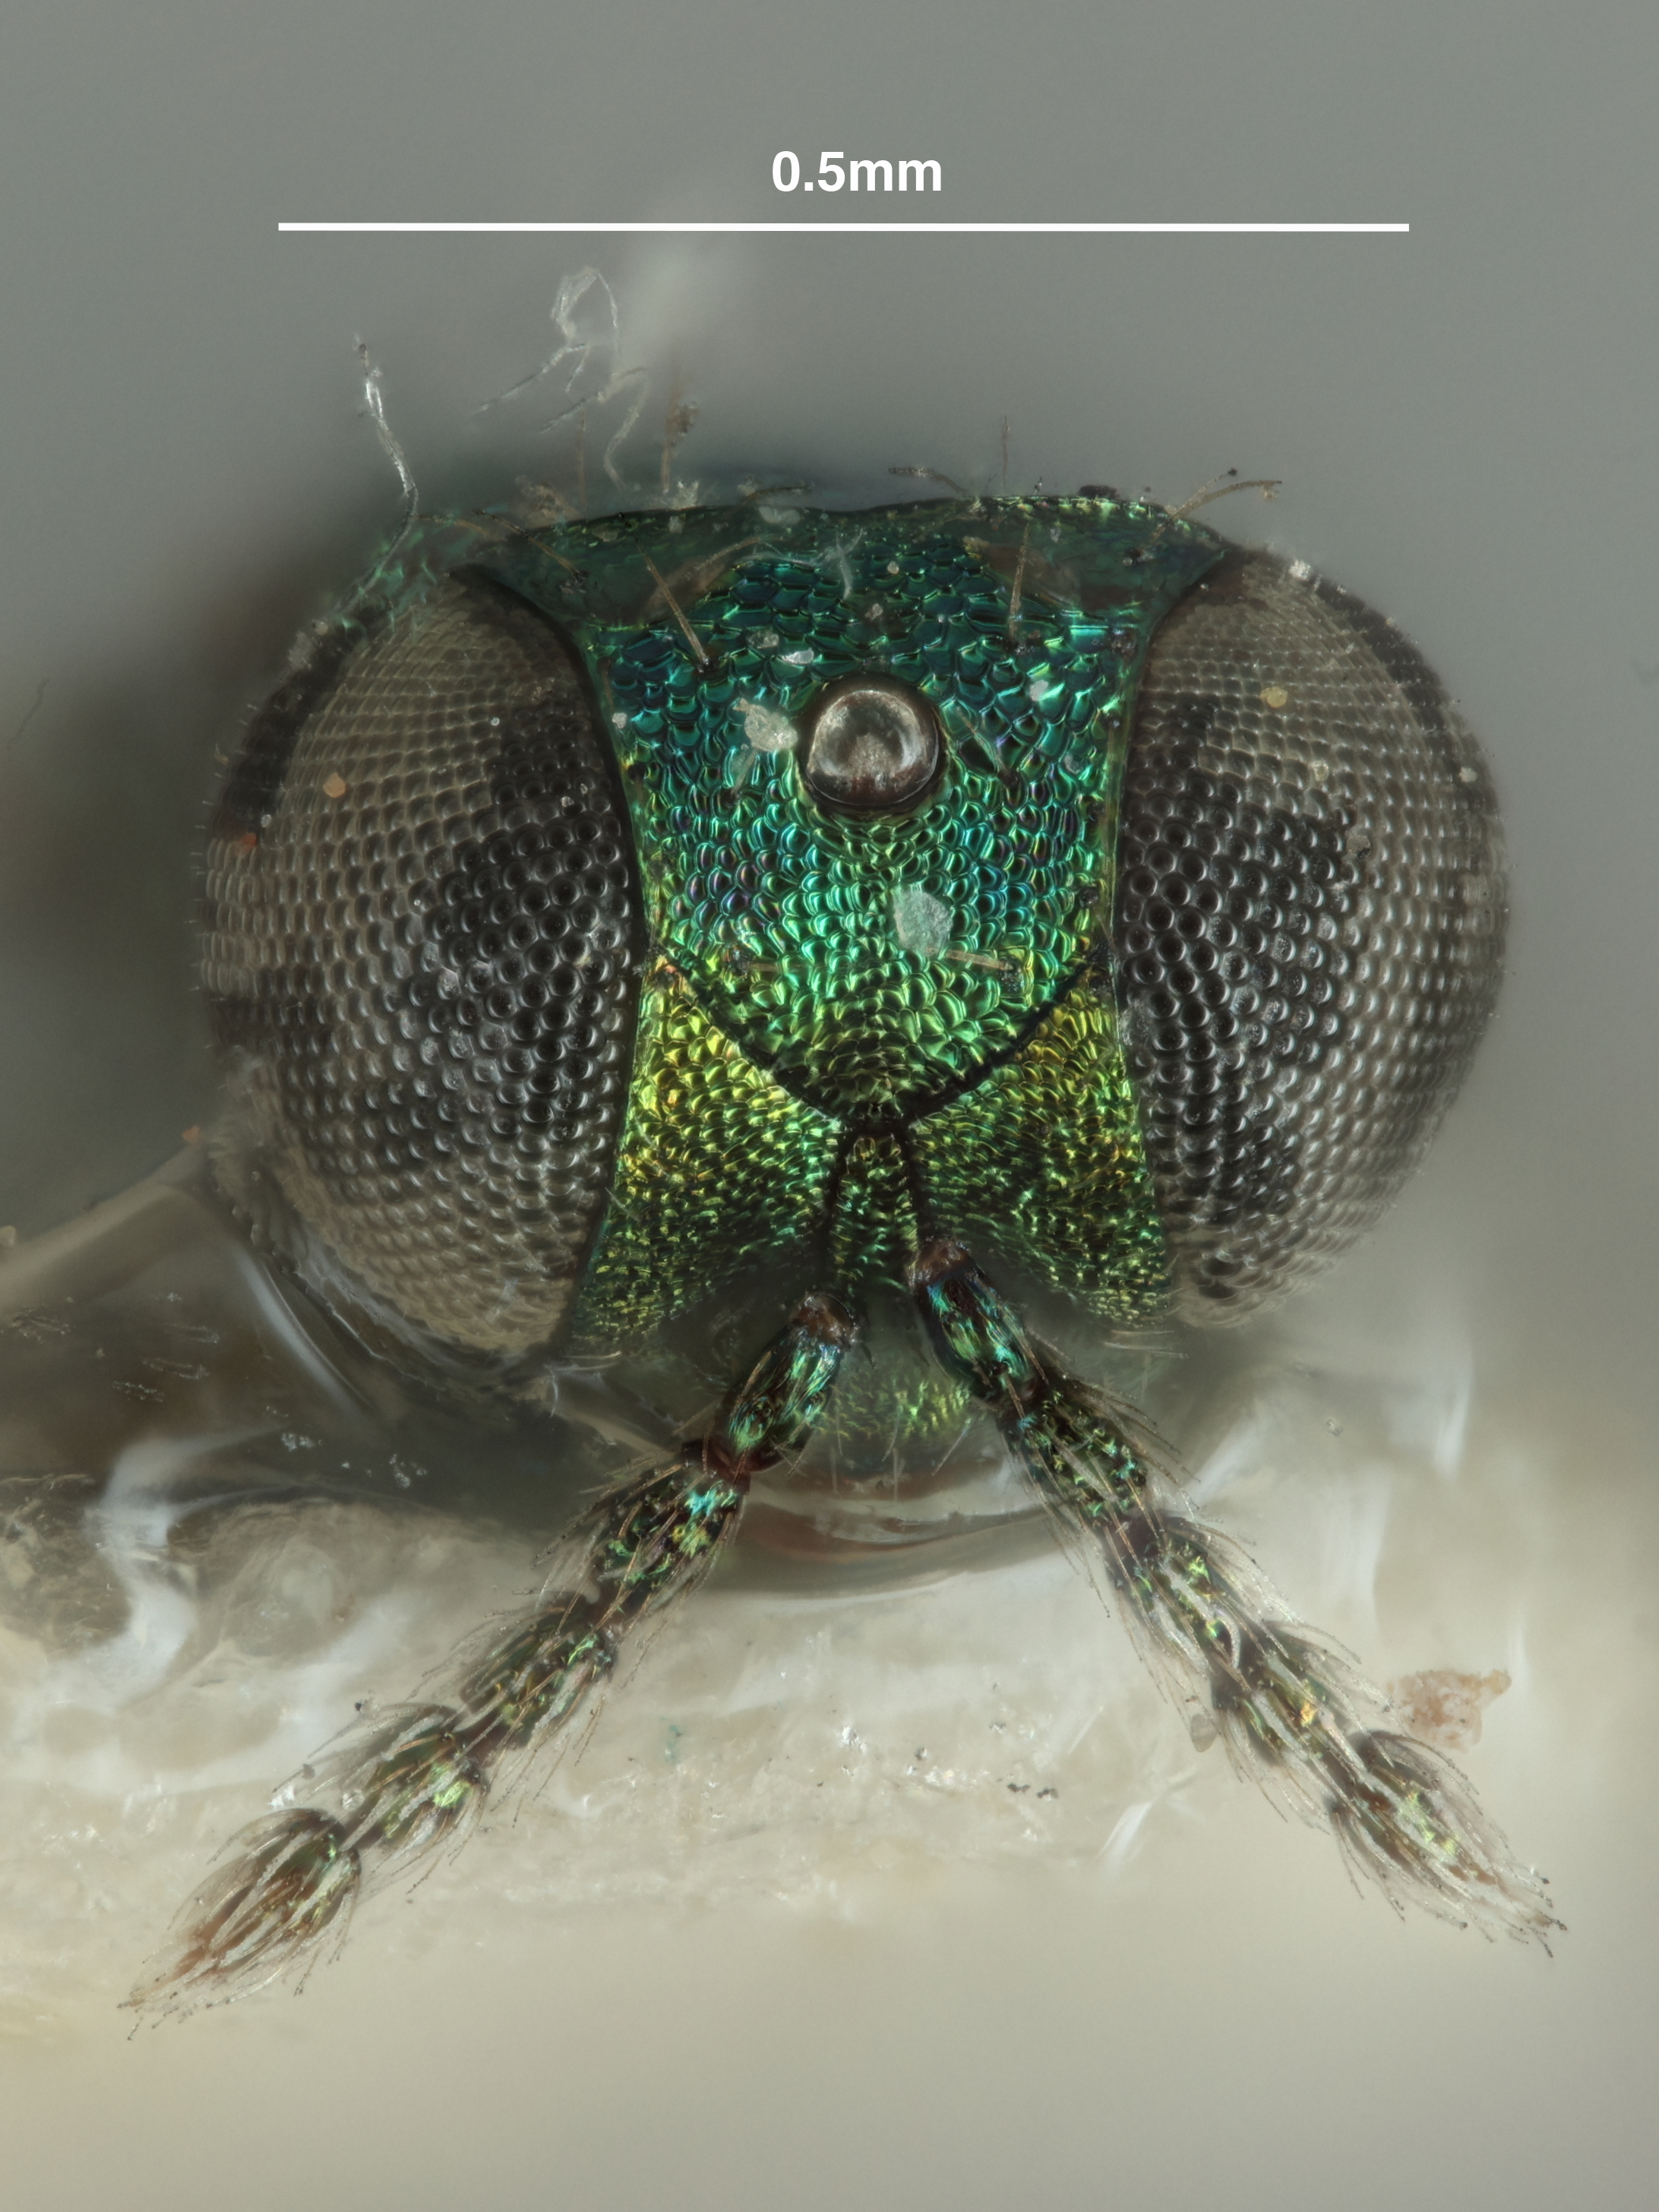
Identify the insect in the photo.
Pediobius smithi
